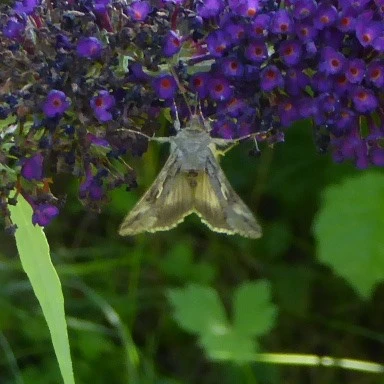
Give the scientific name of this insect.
Autographa gamma
